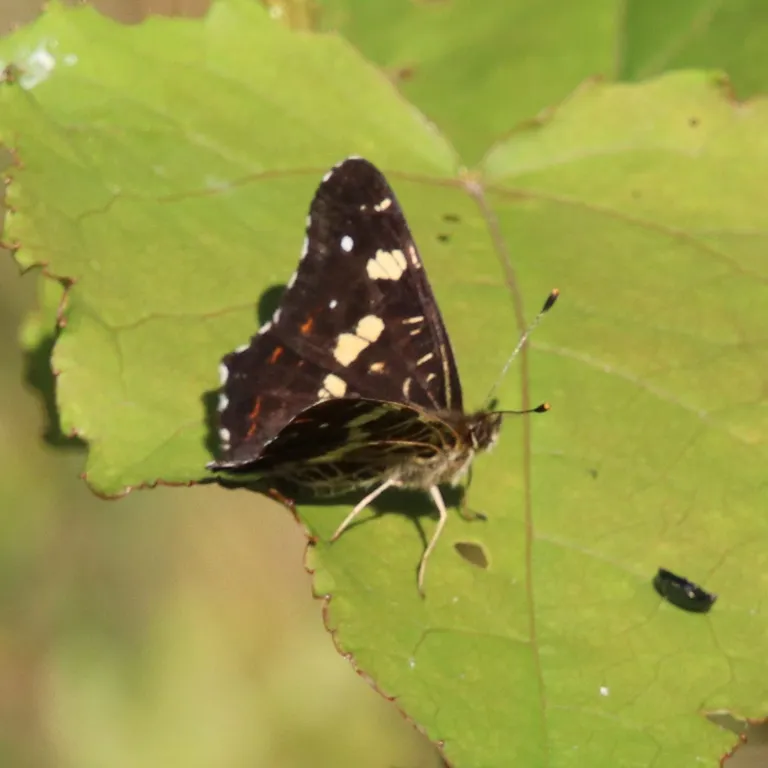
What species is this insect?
Araschnia levana
